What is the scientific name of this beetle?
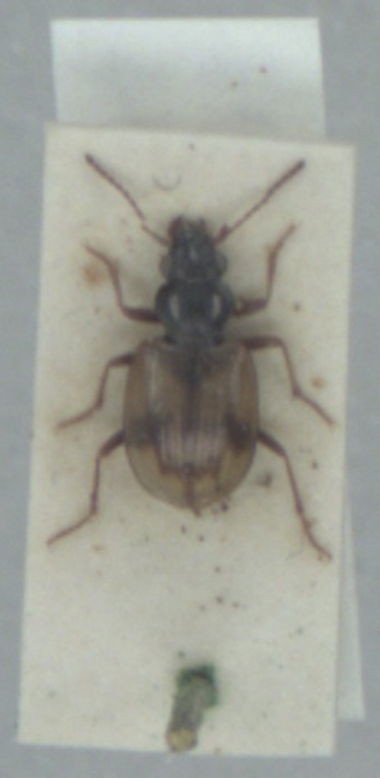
Bembidion pallidipenne
